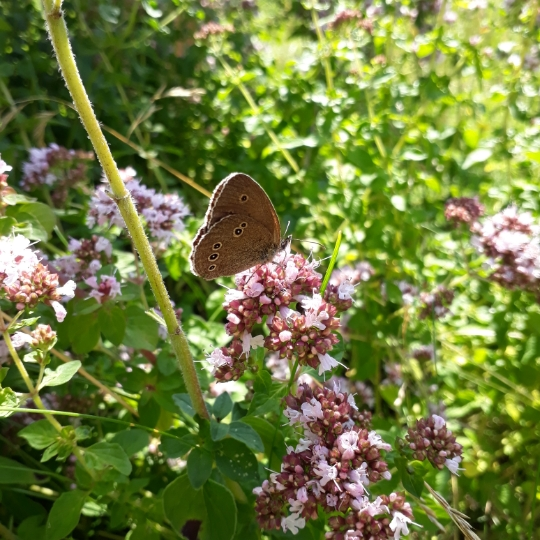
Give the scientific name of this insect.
Aphantopus hyperantus
